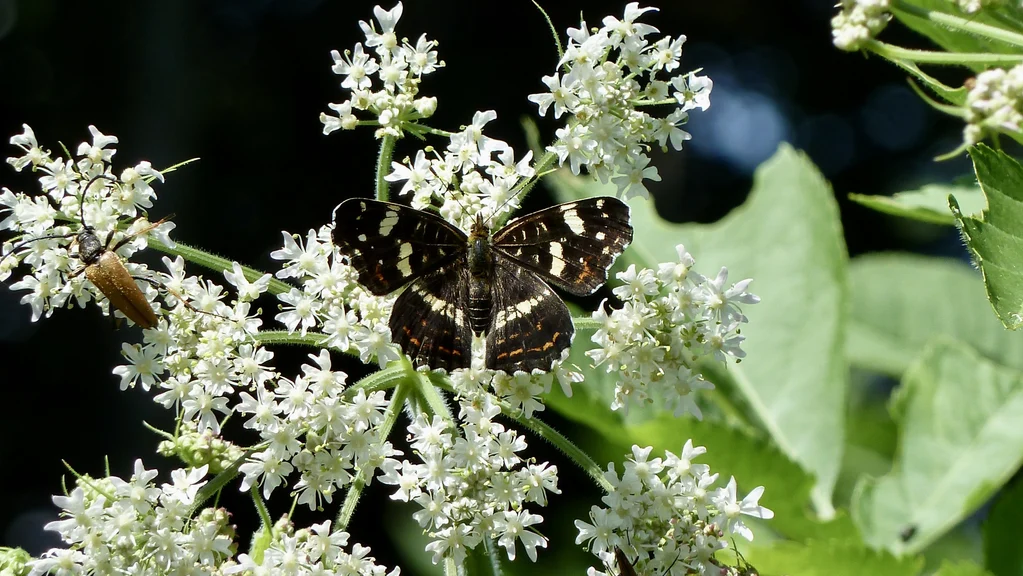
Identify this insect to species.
Araschnia levana
